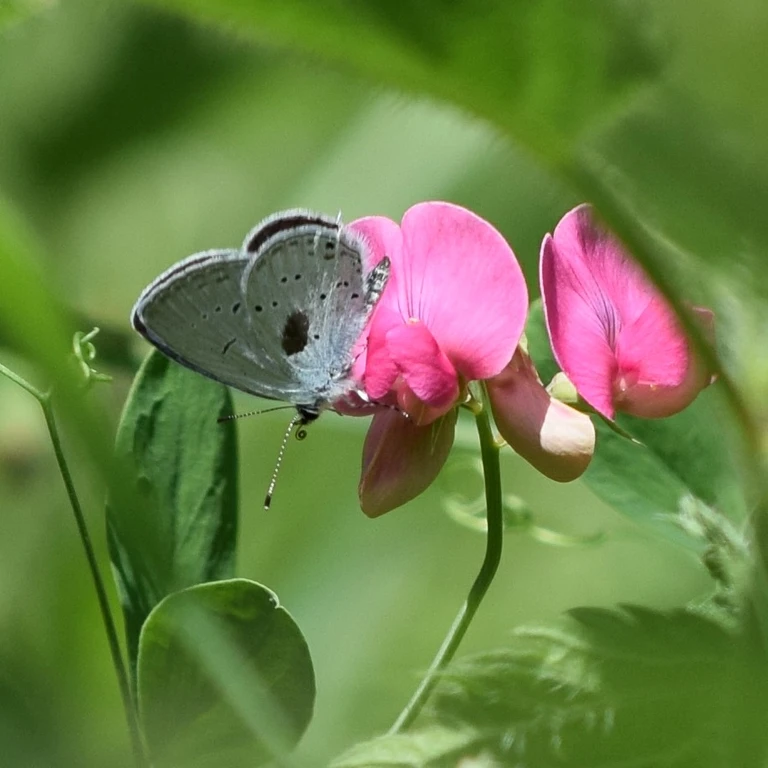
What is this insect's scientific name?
Cupido decolorata (also Elkalyce decolorata)
